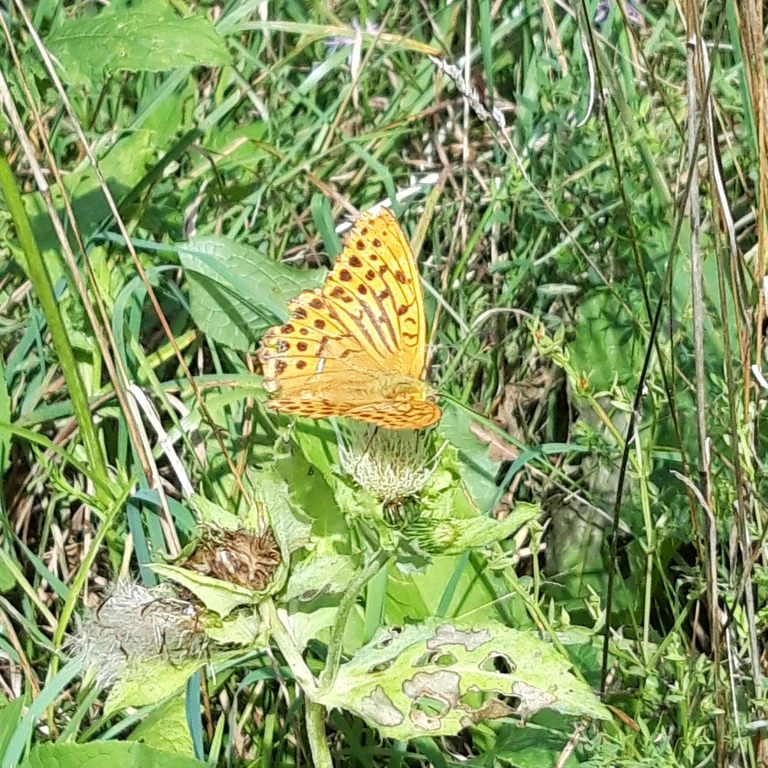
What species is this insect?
Argynnis paphia
